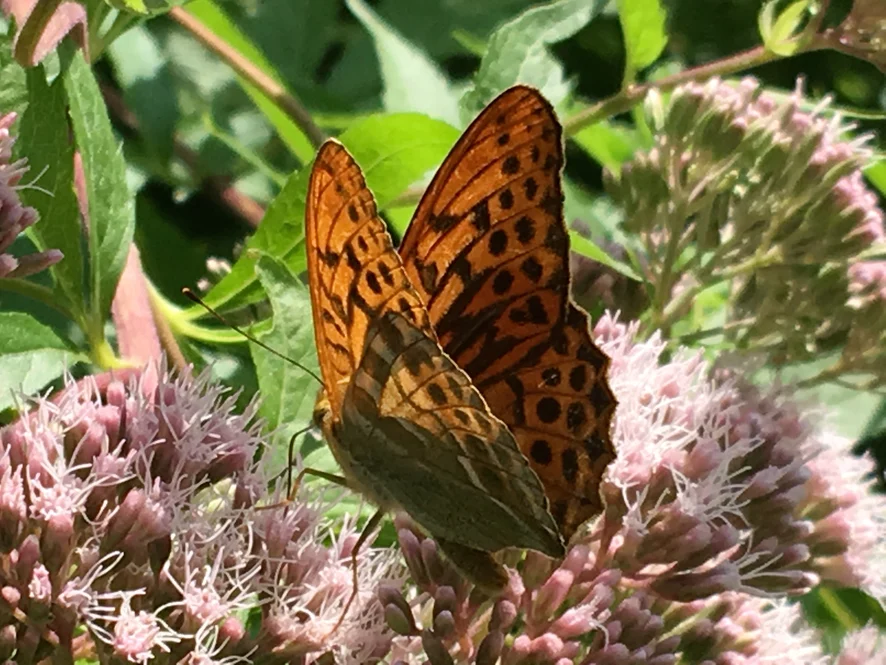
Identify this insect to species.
Argynnis paphia
